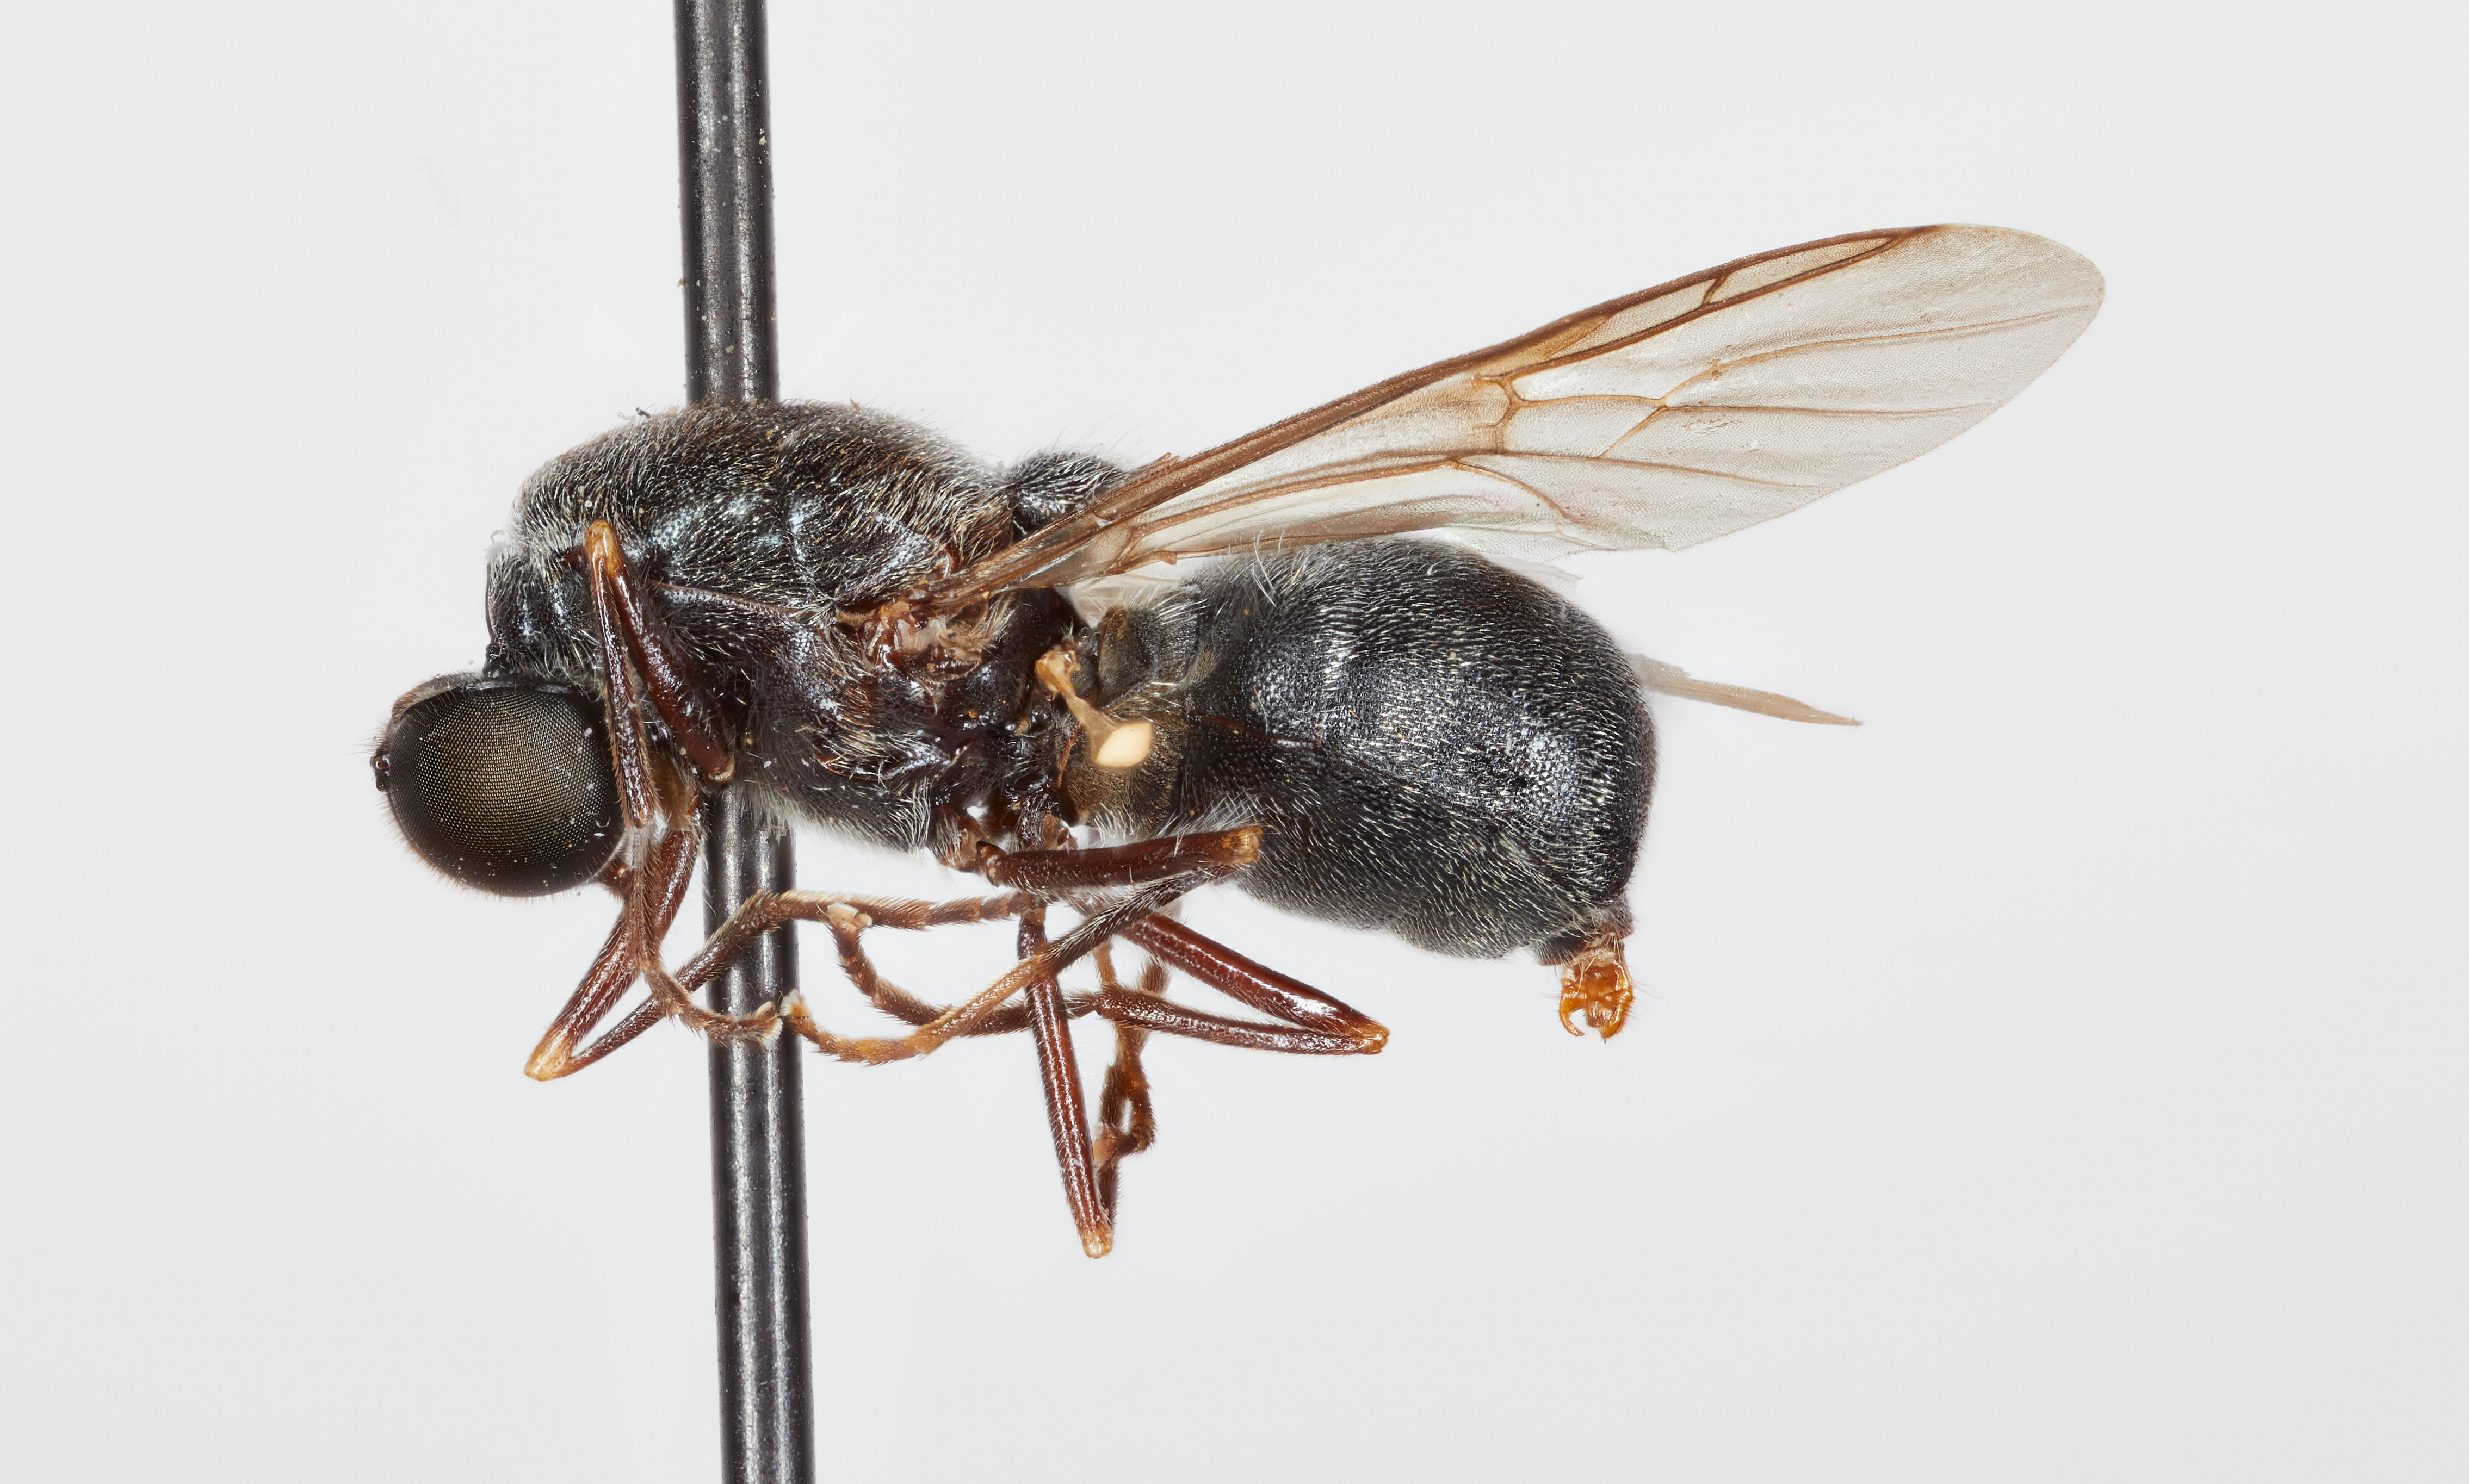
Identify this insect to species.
Artemita insularis
